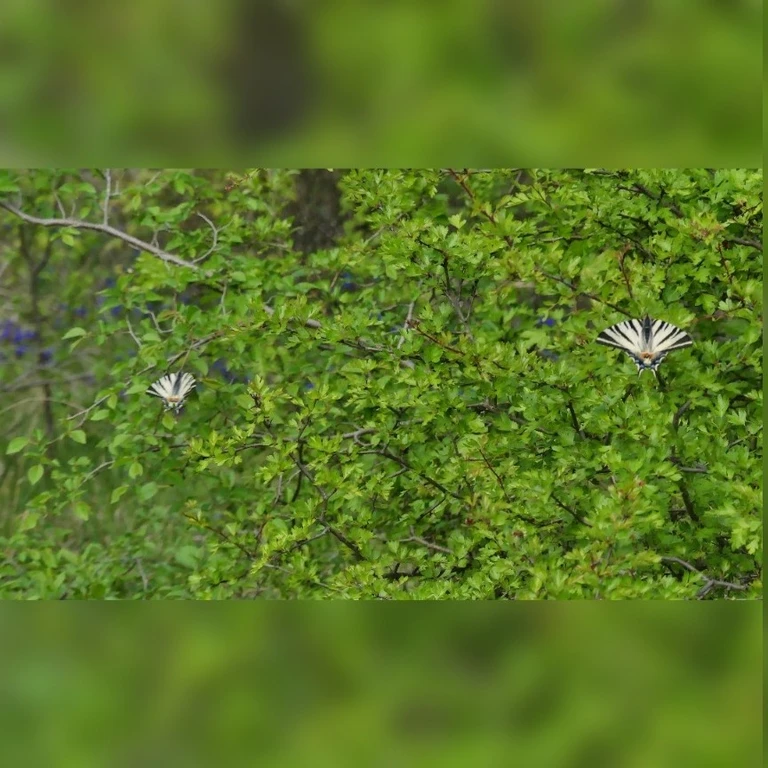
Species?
Iphiclides podalirius
